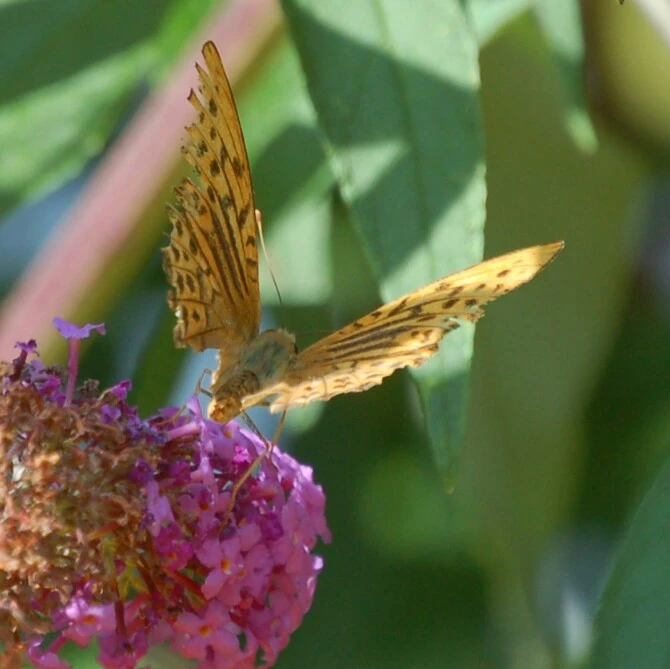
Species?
Argynnis paphia
